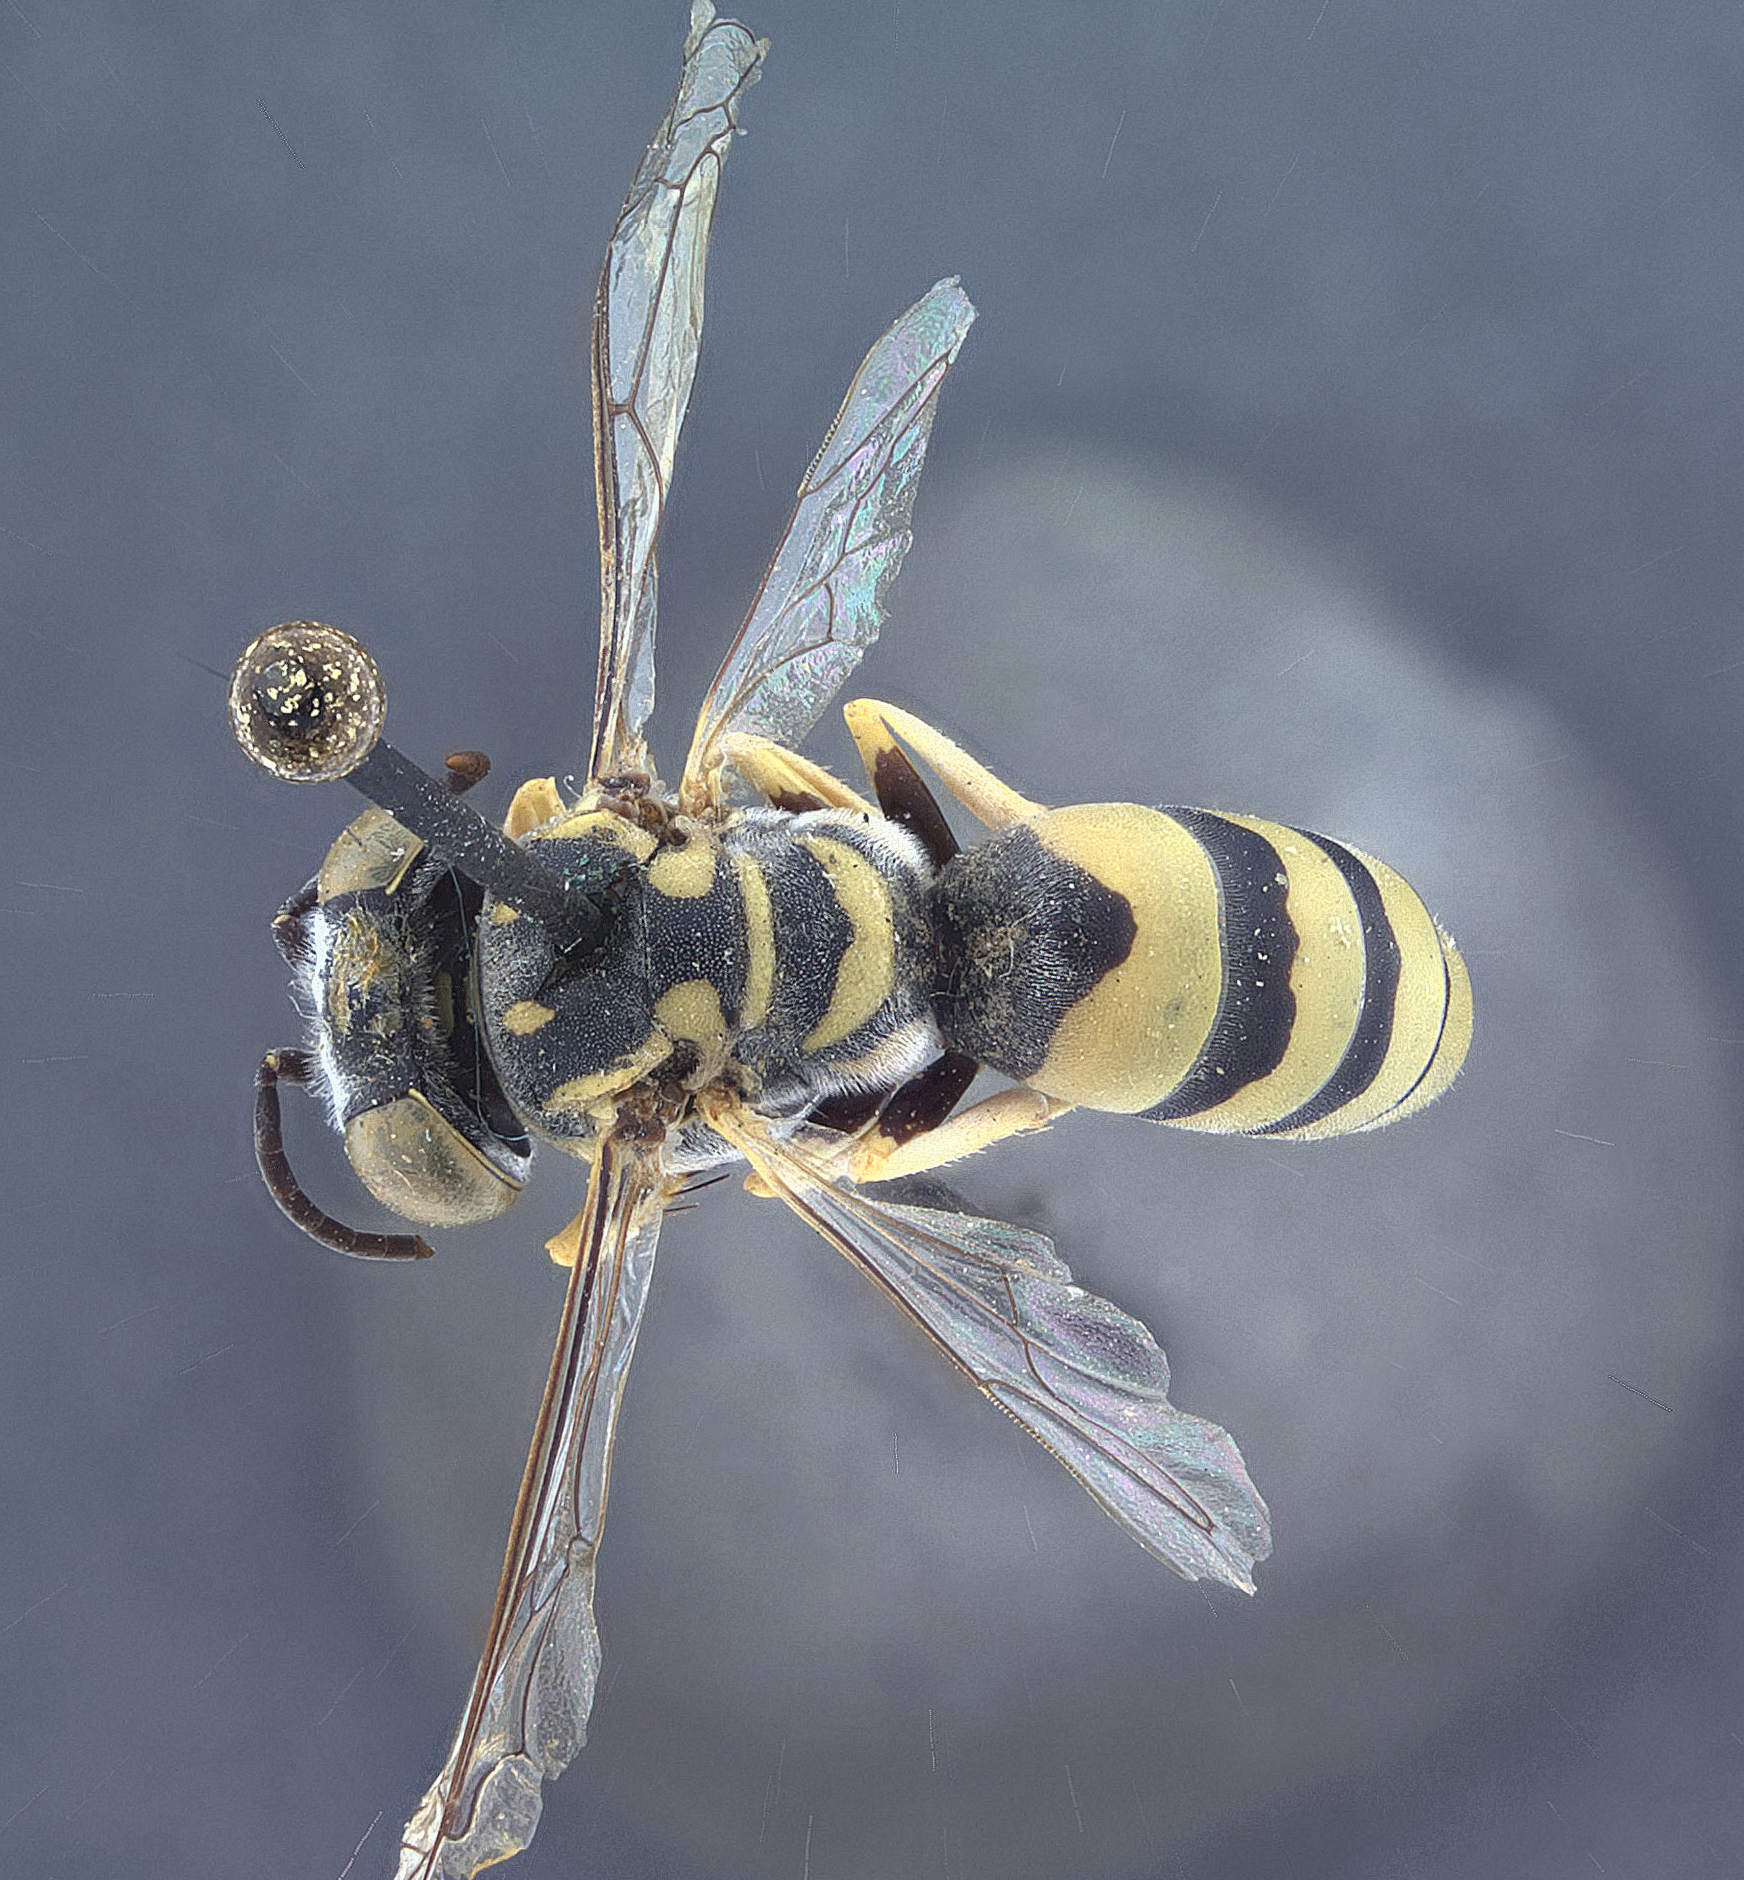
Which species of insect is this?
Microbembex mondonta
